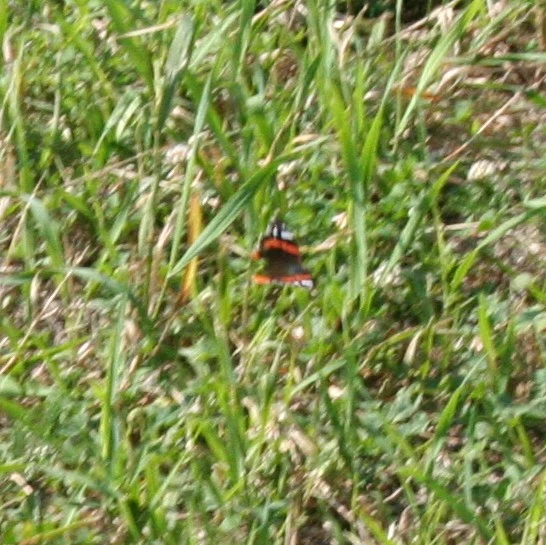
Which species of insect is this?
Vanessa atalanta
